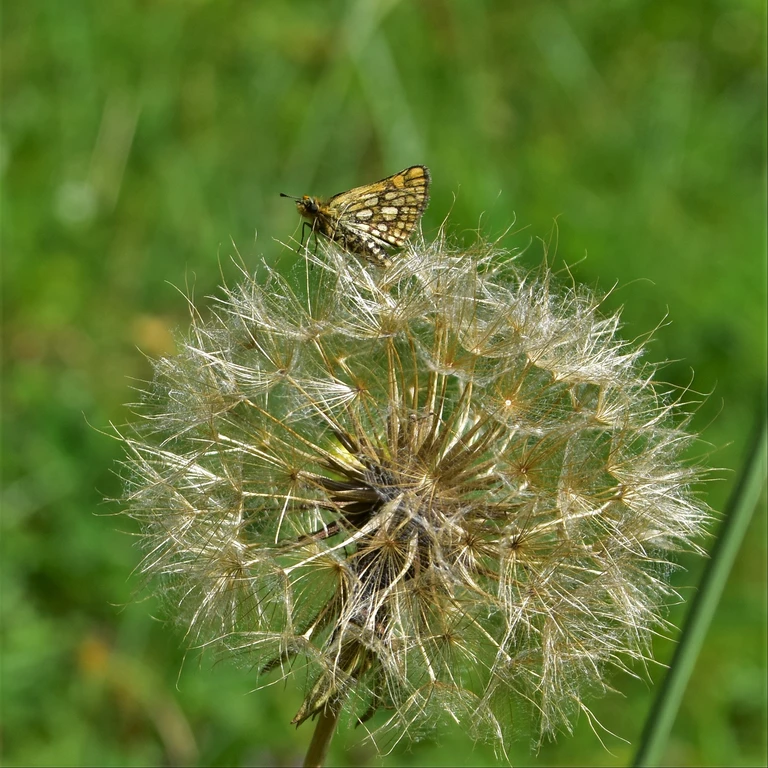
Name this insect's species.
Carterocephalus palaemon
